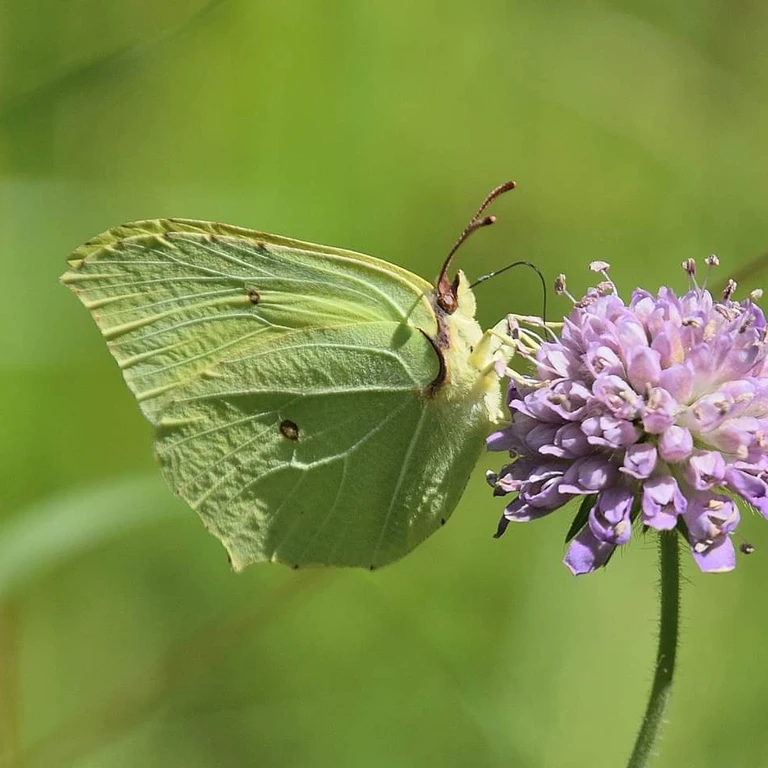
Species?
Gonepteryx rhamni
